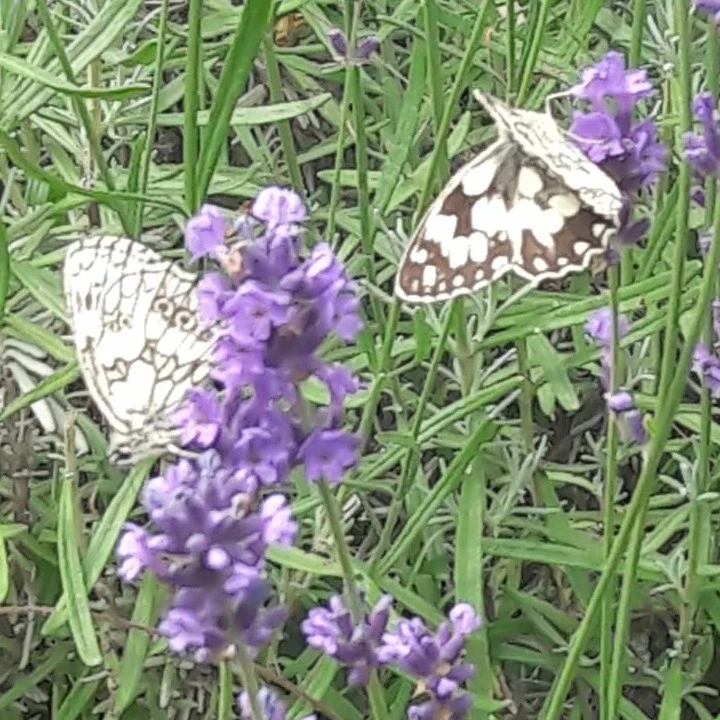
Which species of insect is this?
Melanargia galathea
